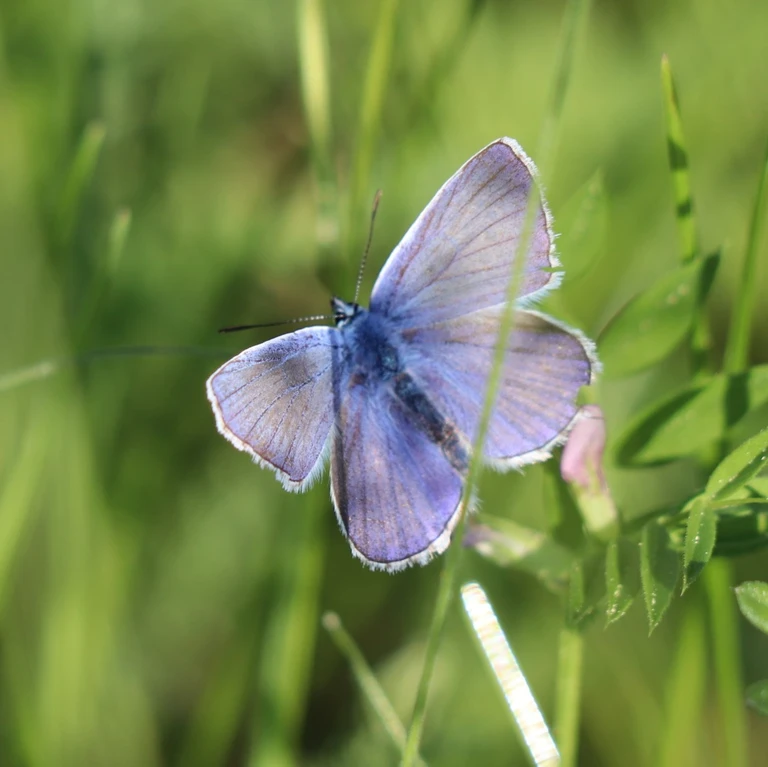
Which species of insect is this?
Polyommatus icarus
